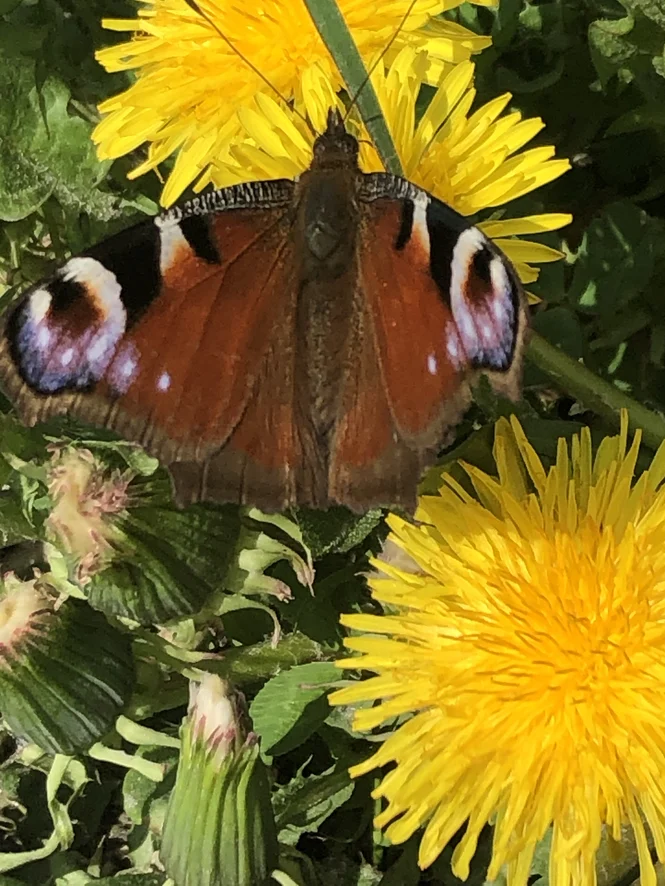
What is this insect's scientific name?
Aglais io
